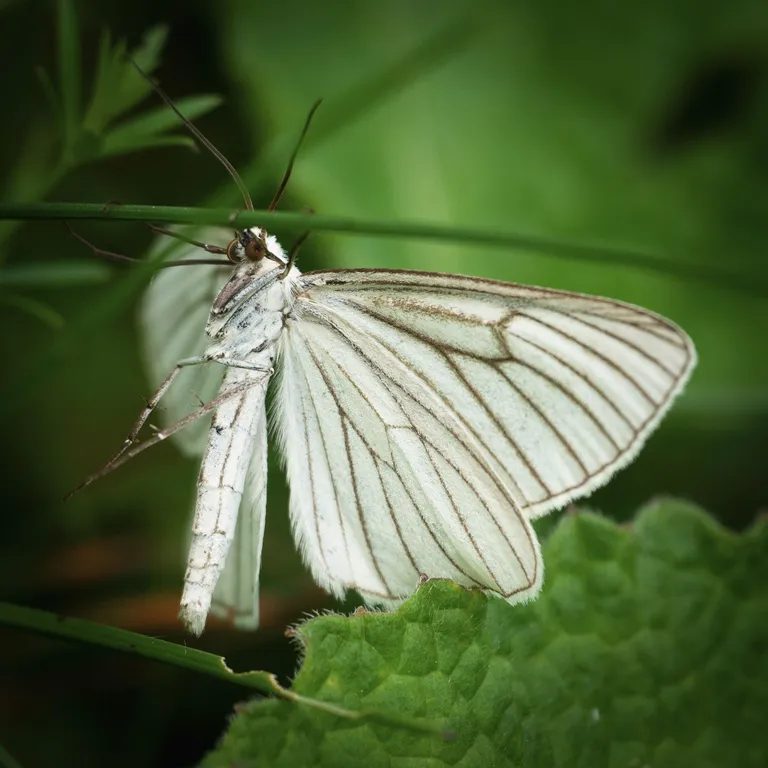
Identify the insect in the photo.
Siona lineata
